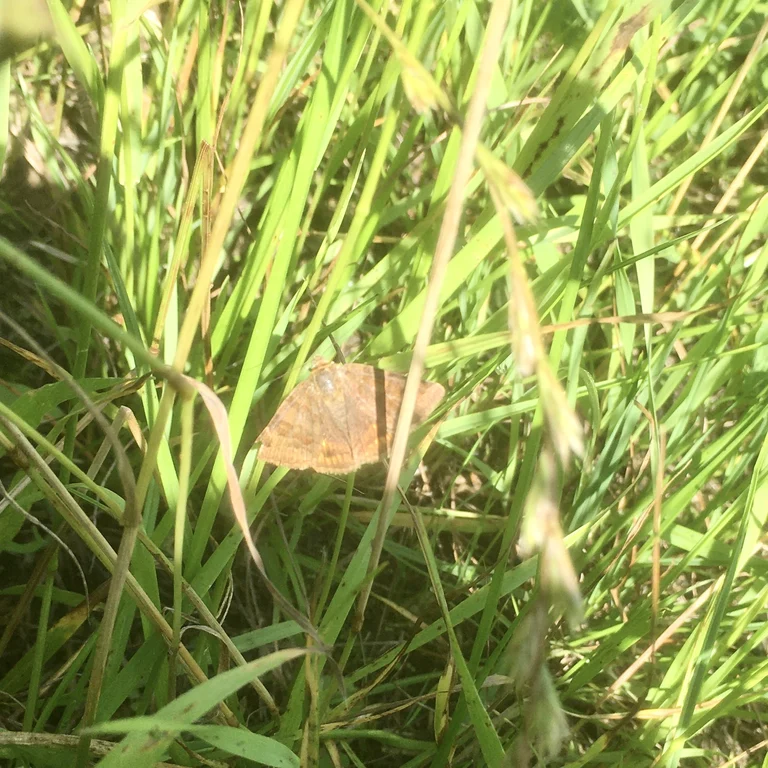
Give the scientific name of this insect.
Euclidia glyphica
